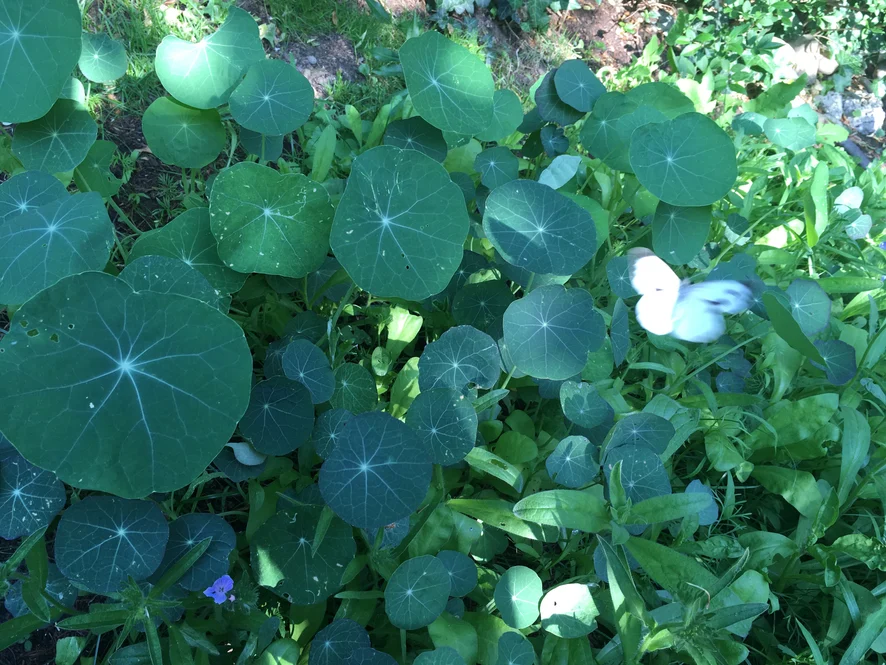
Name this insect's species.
Pieris brassicae
